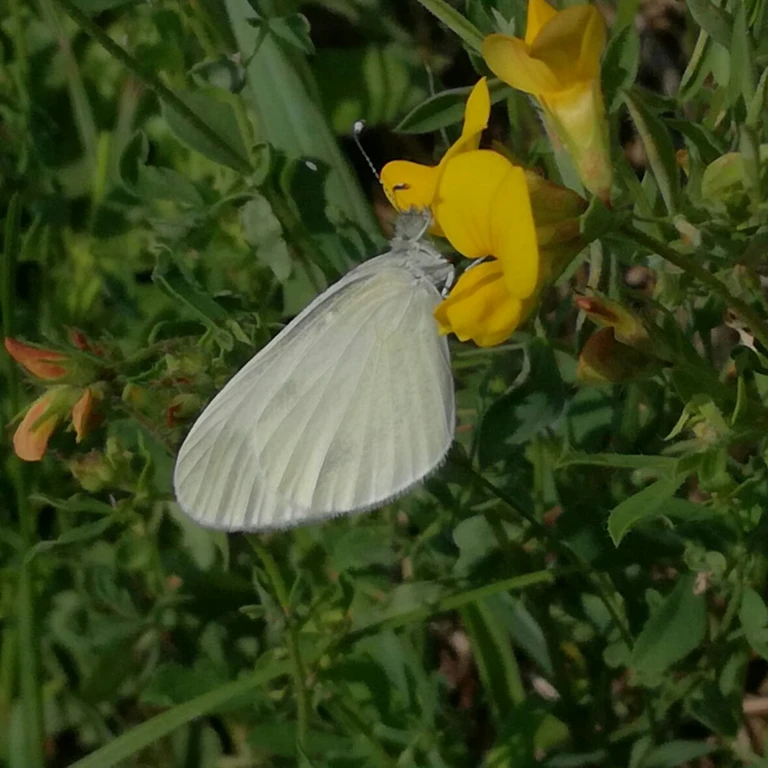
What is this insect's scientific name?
Leptidea sinapis/juvernica
